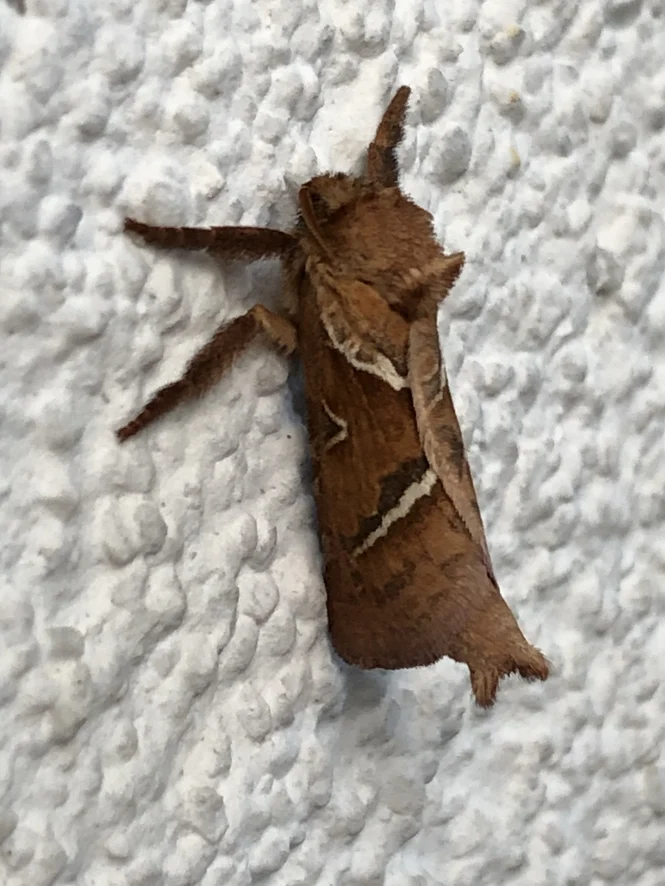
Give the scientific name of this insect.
Triodia sylvina
